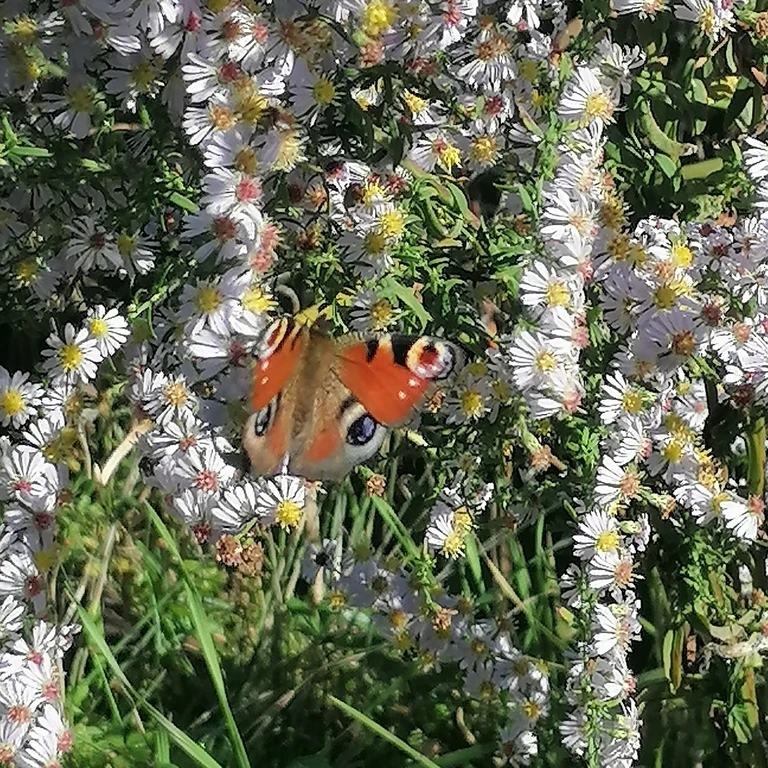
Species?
Aglais io
